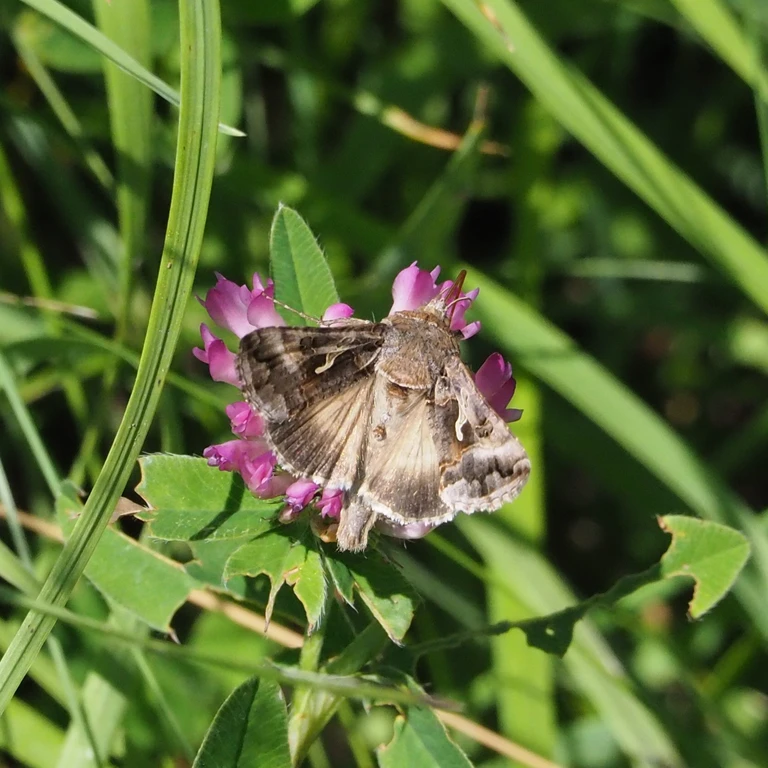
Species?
Autographa gamma
